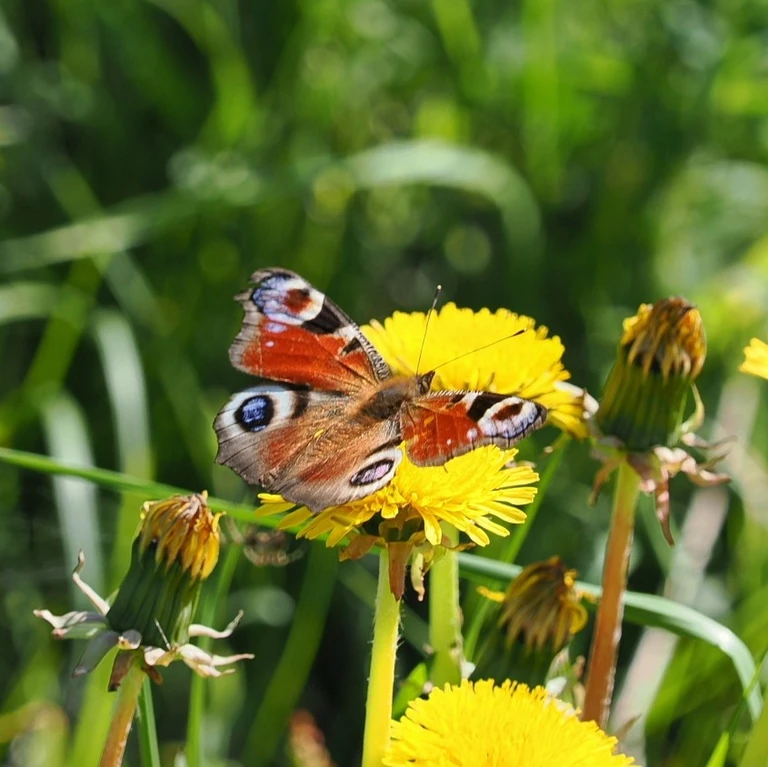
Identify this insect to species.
Aglais io
